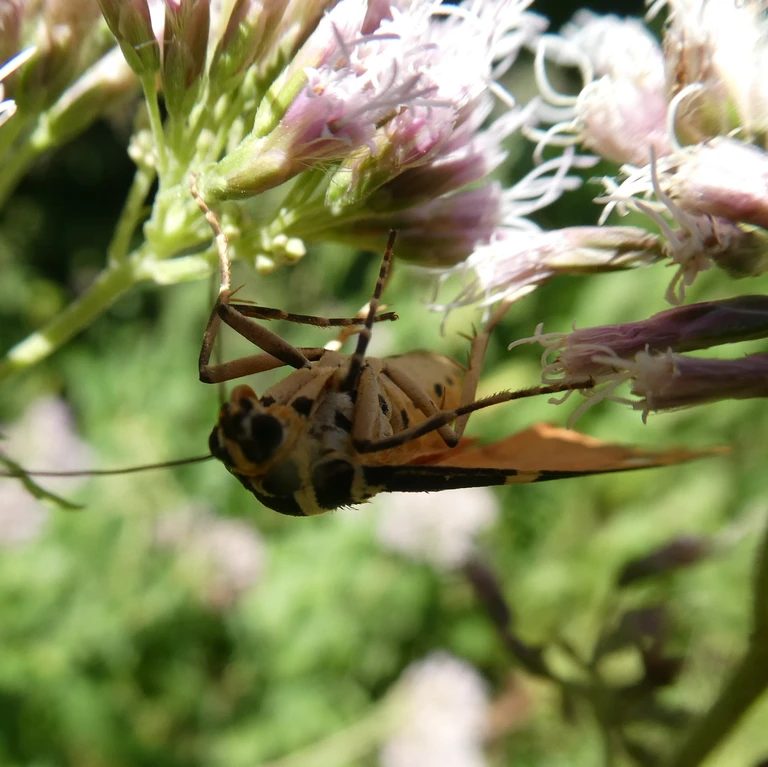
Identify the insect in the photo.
Euplagia quadripunctaria
